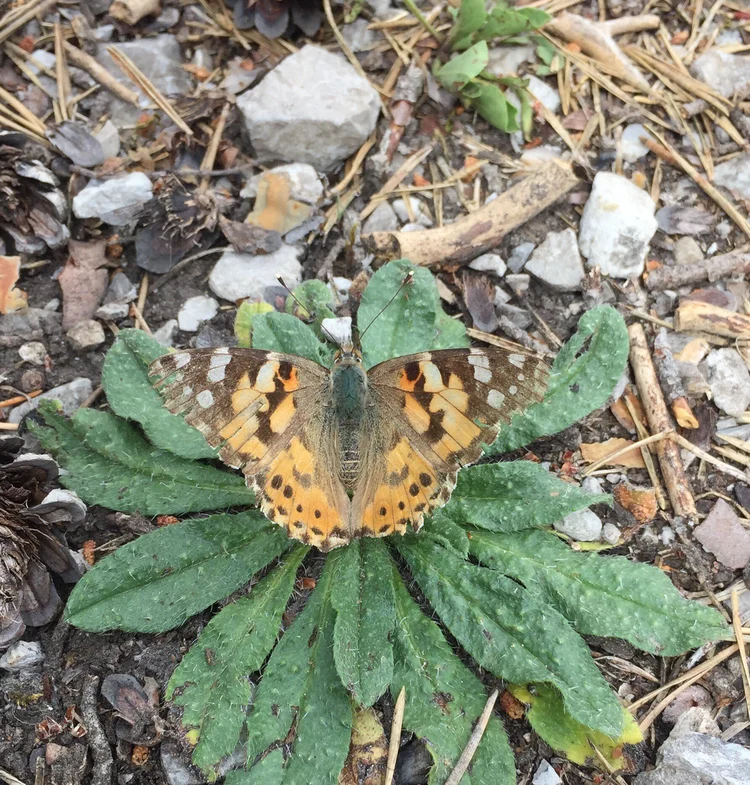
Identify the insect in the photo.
Vanessa cardui
